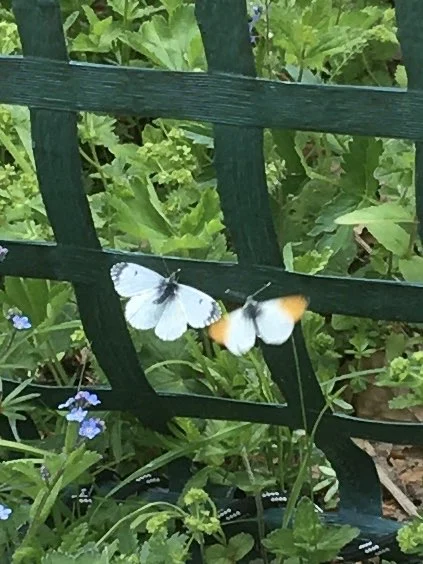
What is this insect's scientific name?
Anthocharis cardamines
